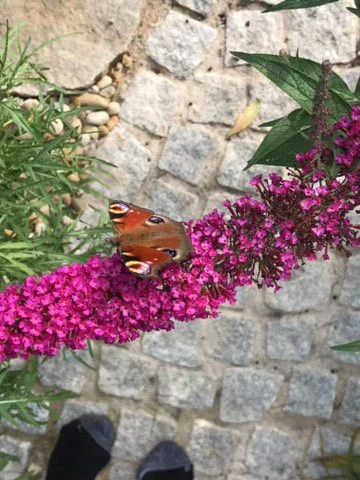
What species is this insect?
Aglais io
